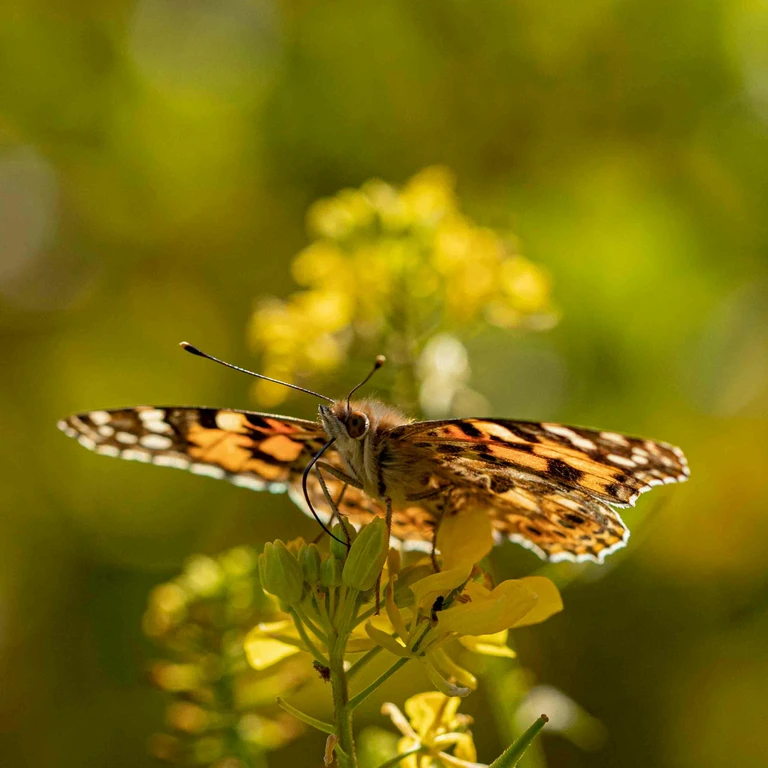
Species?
Vanessa cardui
